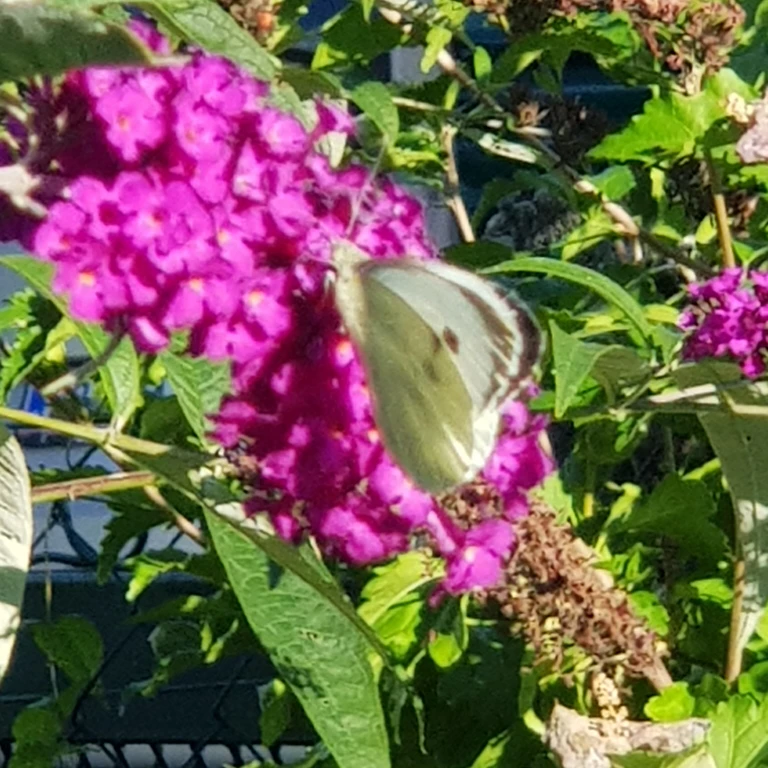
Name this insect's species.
Pieris brassicae
